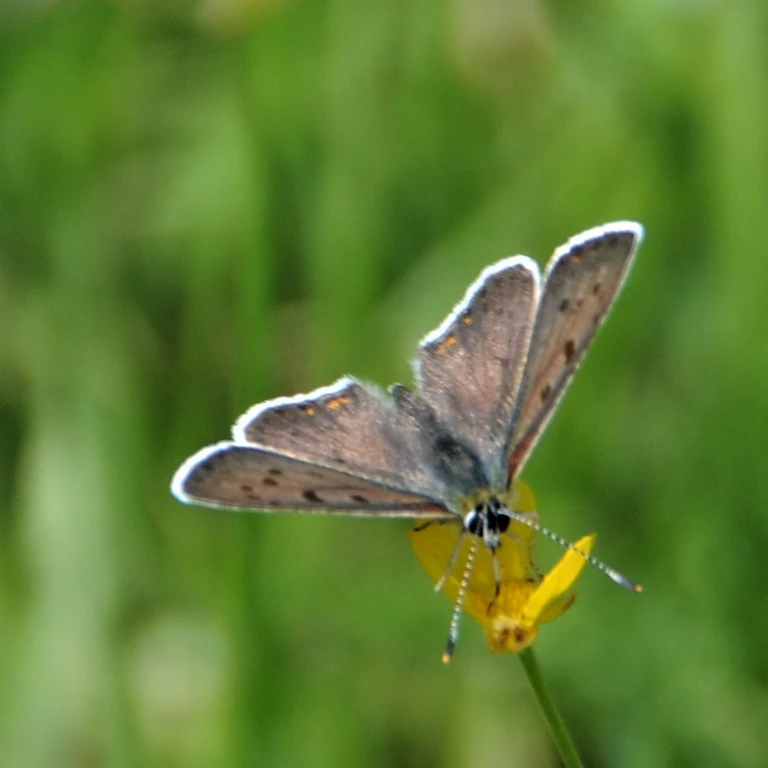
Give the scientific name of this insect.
Lycaena tityrus (also Loweia tityrus)
